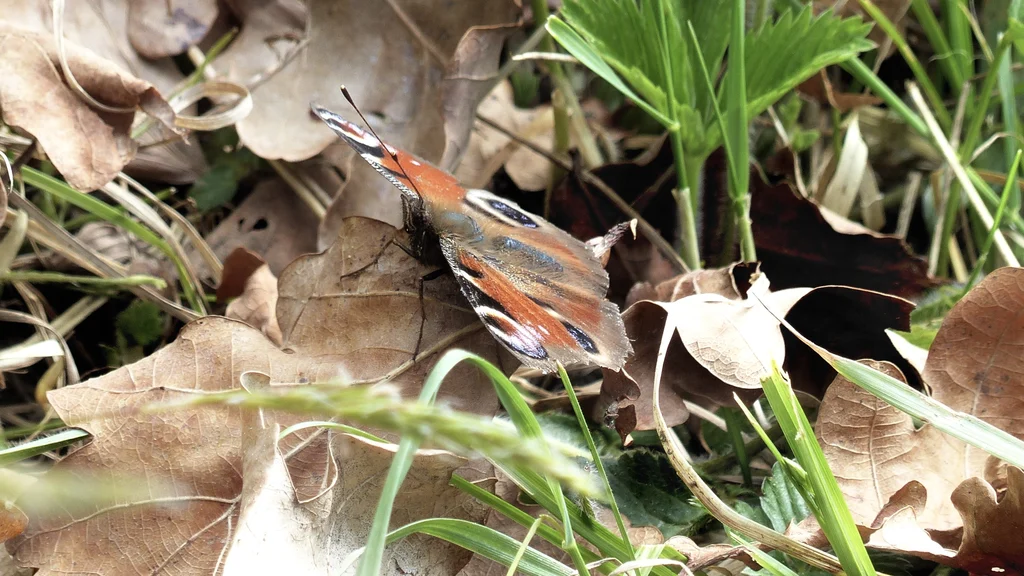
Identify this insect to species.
Aglais io
